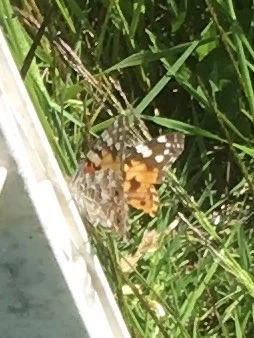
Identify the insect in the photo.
Vanessa cardui
